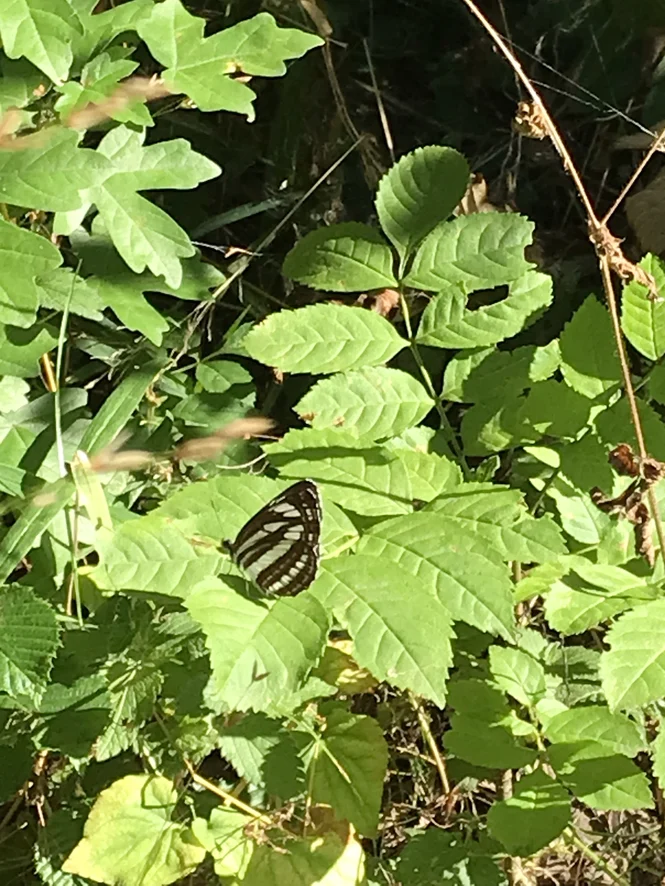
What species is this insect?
Neptis sappho
